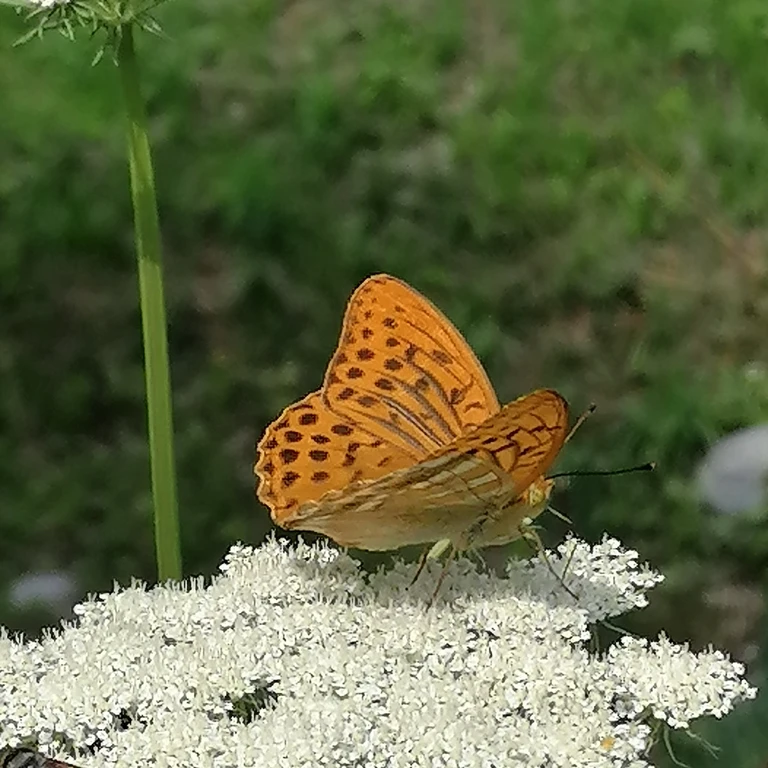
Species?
Argynnis paphia
